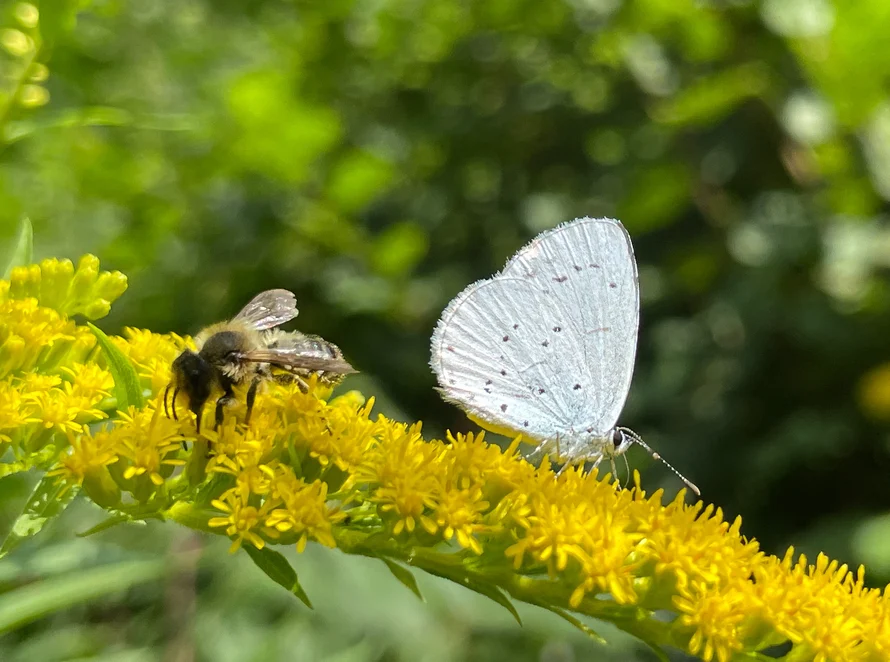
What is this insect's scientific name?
Celastrina argiolus
